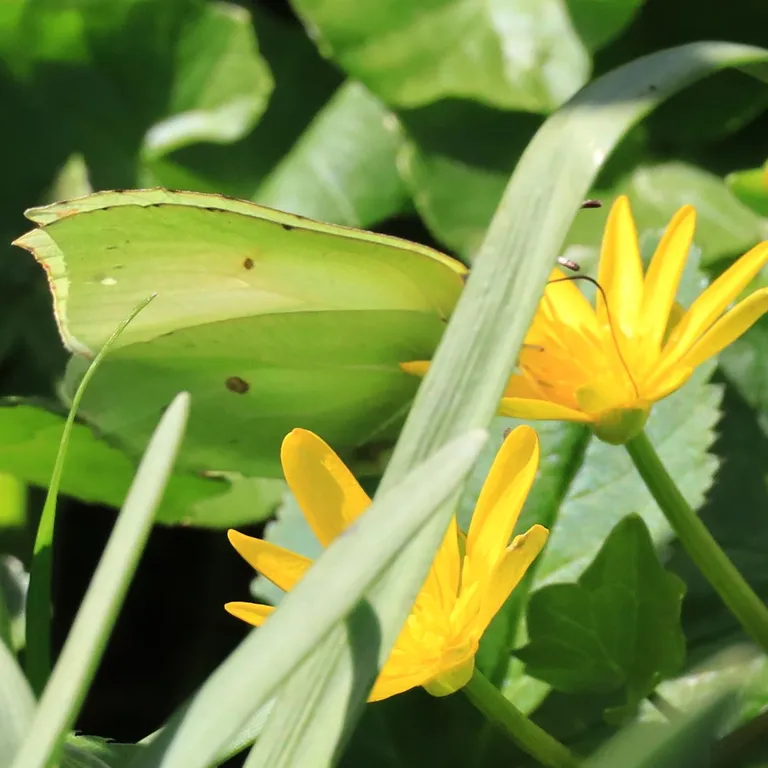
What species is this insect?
Gonepteryx rhamni
